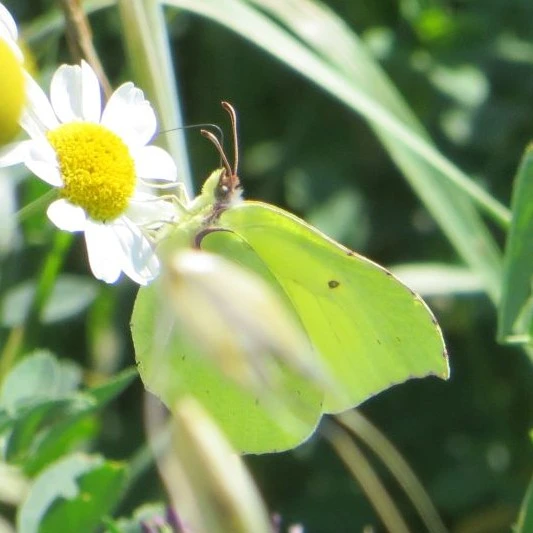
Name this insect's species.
Gonepteryx rhamni
